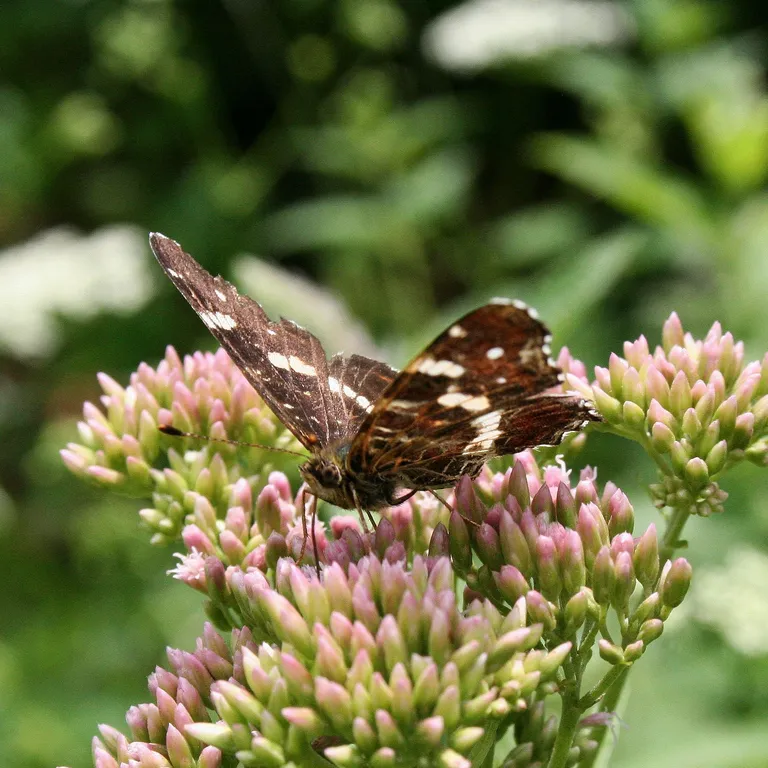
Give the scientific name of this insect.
Araschnia levana
